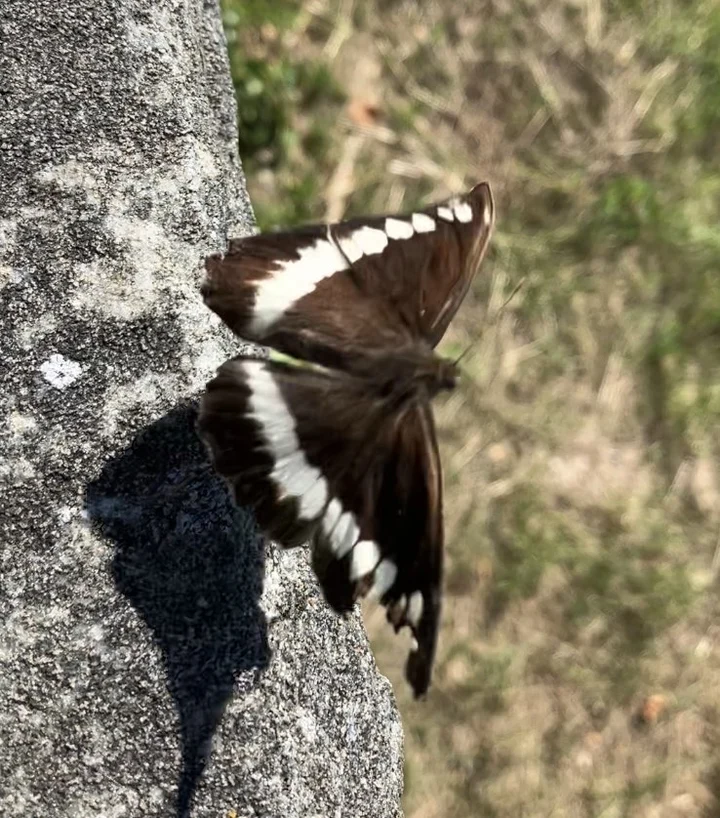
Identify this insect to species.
Brintesia circe
